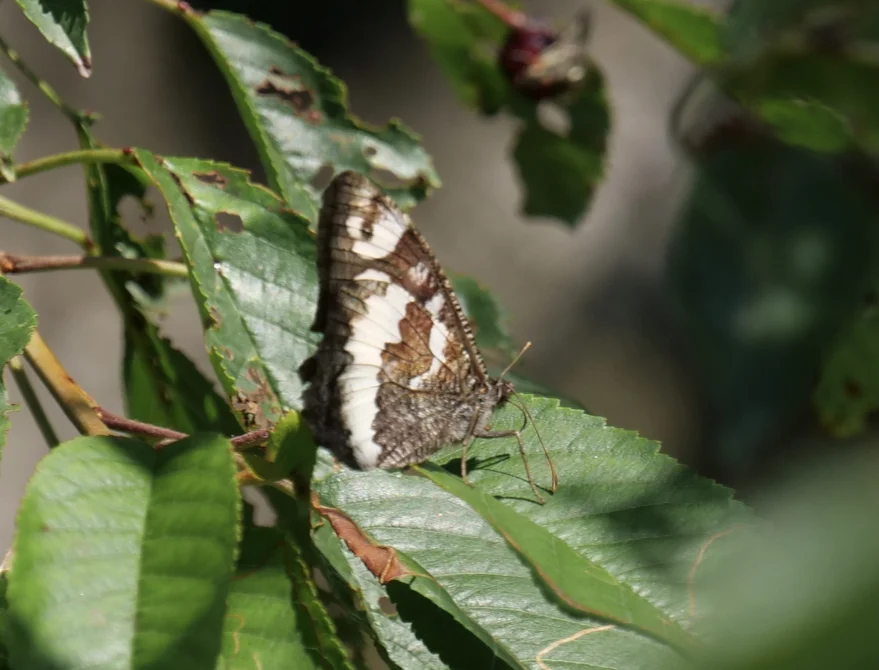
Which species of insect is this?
Brintesia circe
